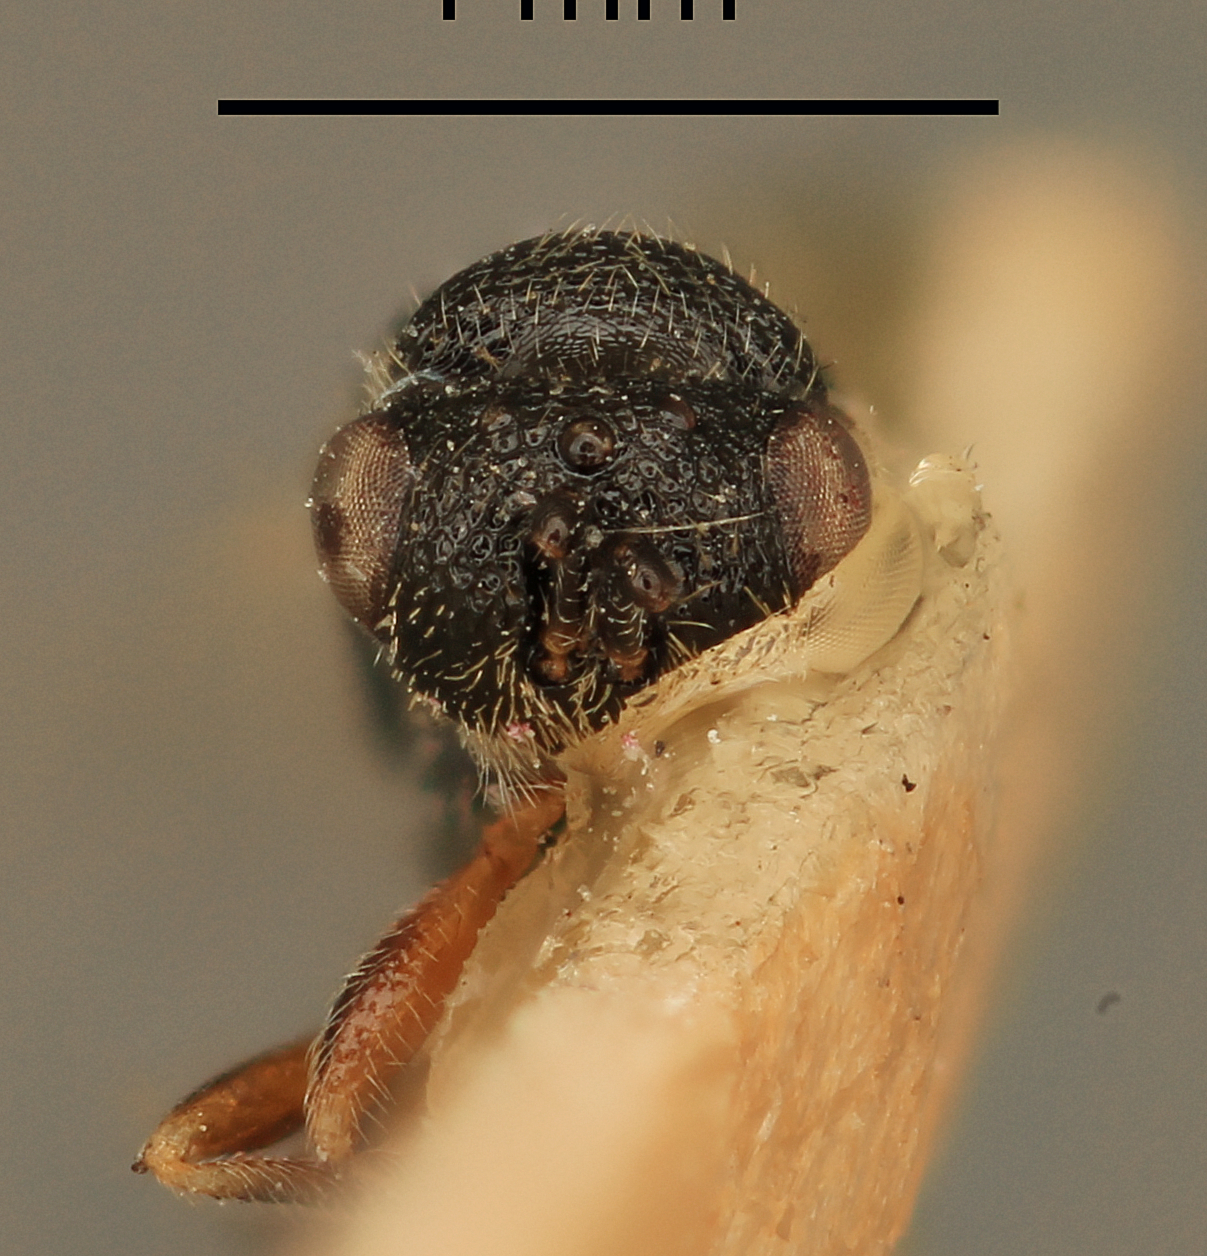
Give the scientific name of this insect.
Eurytoma pusilla
